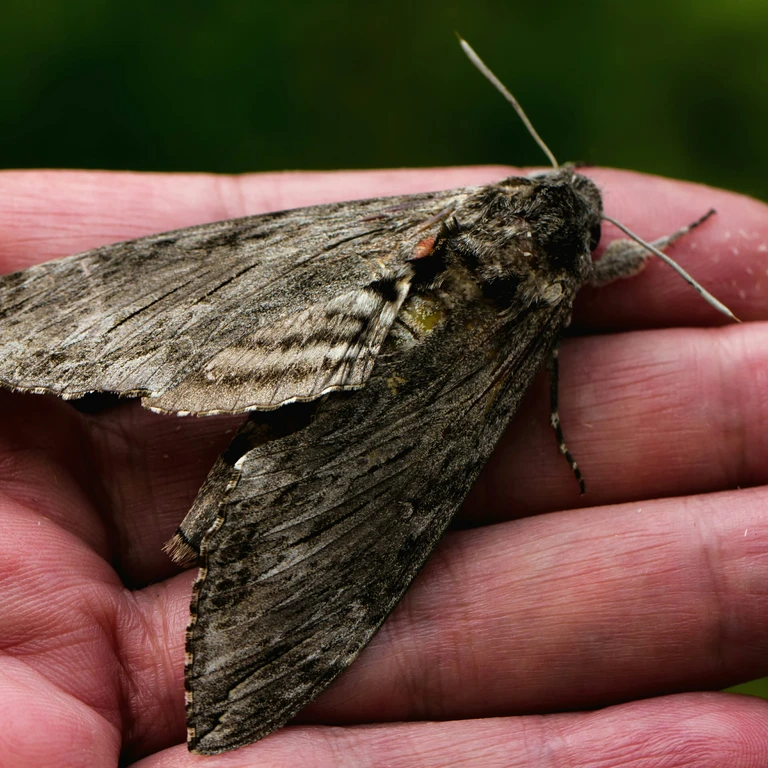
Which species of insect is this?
Agrius convolvuli
